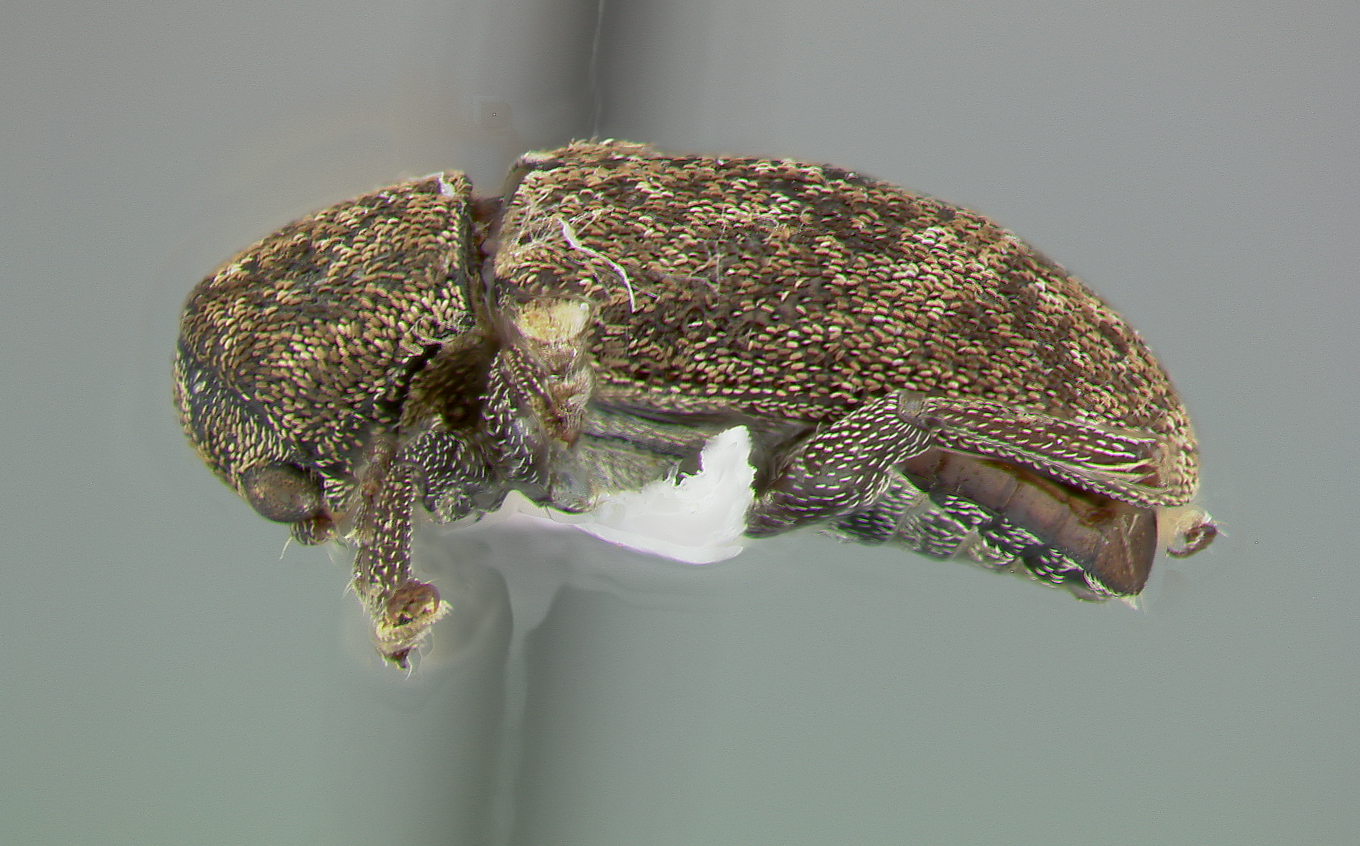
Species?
Myochrous paulus
